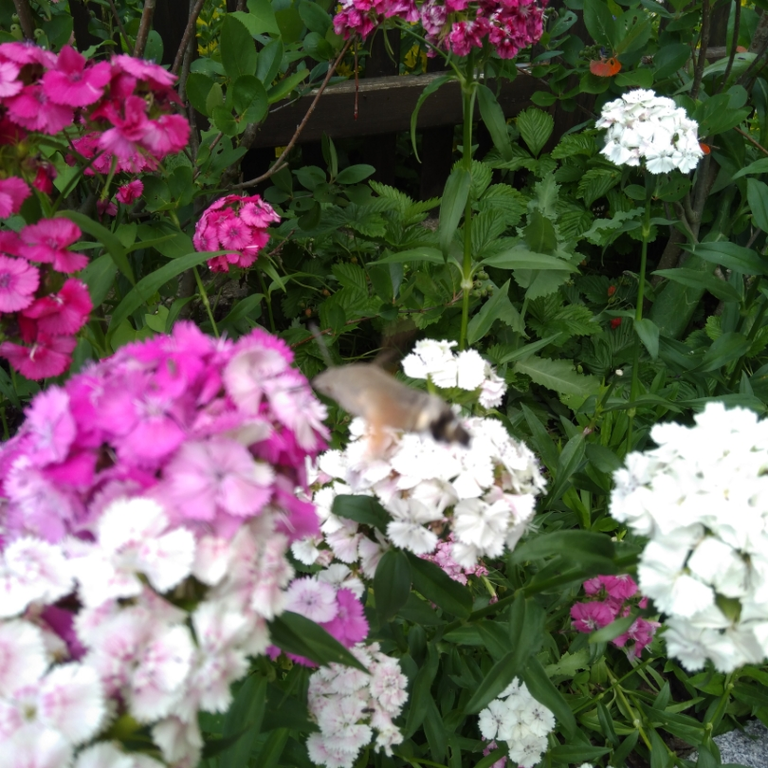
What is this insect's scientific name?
Macroglossum stellatarum
